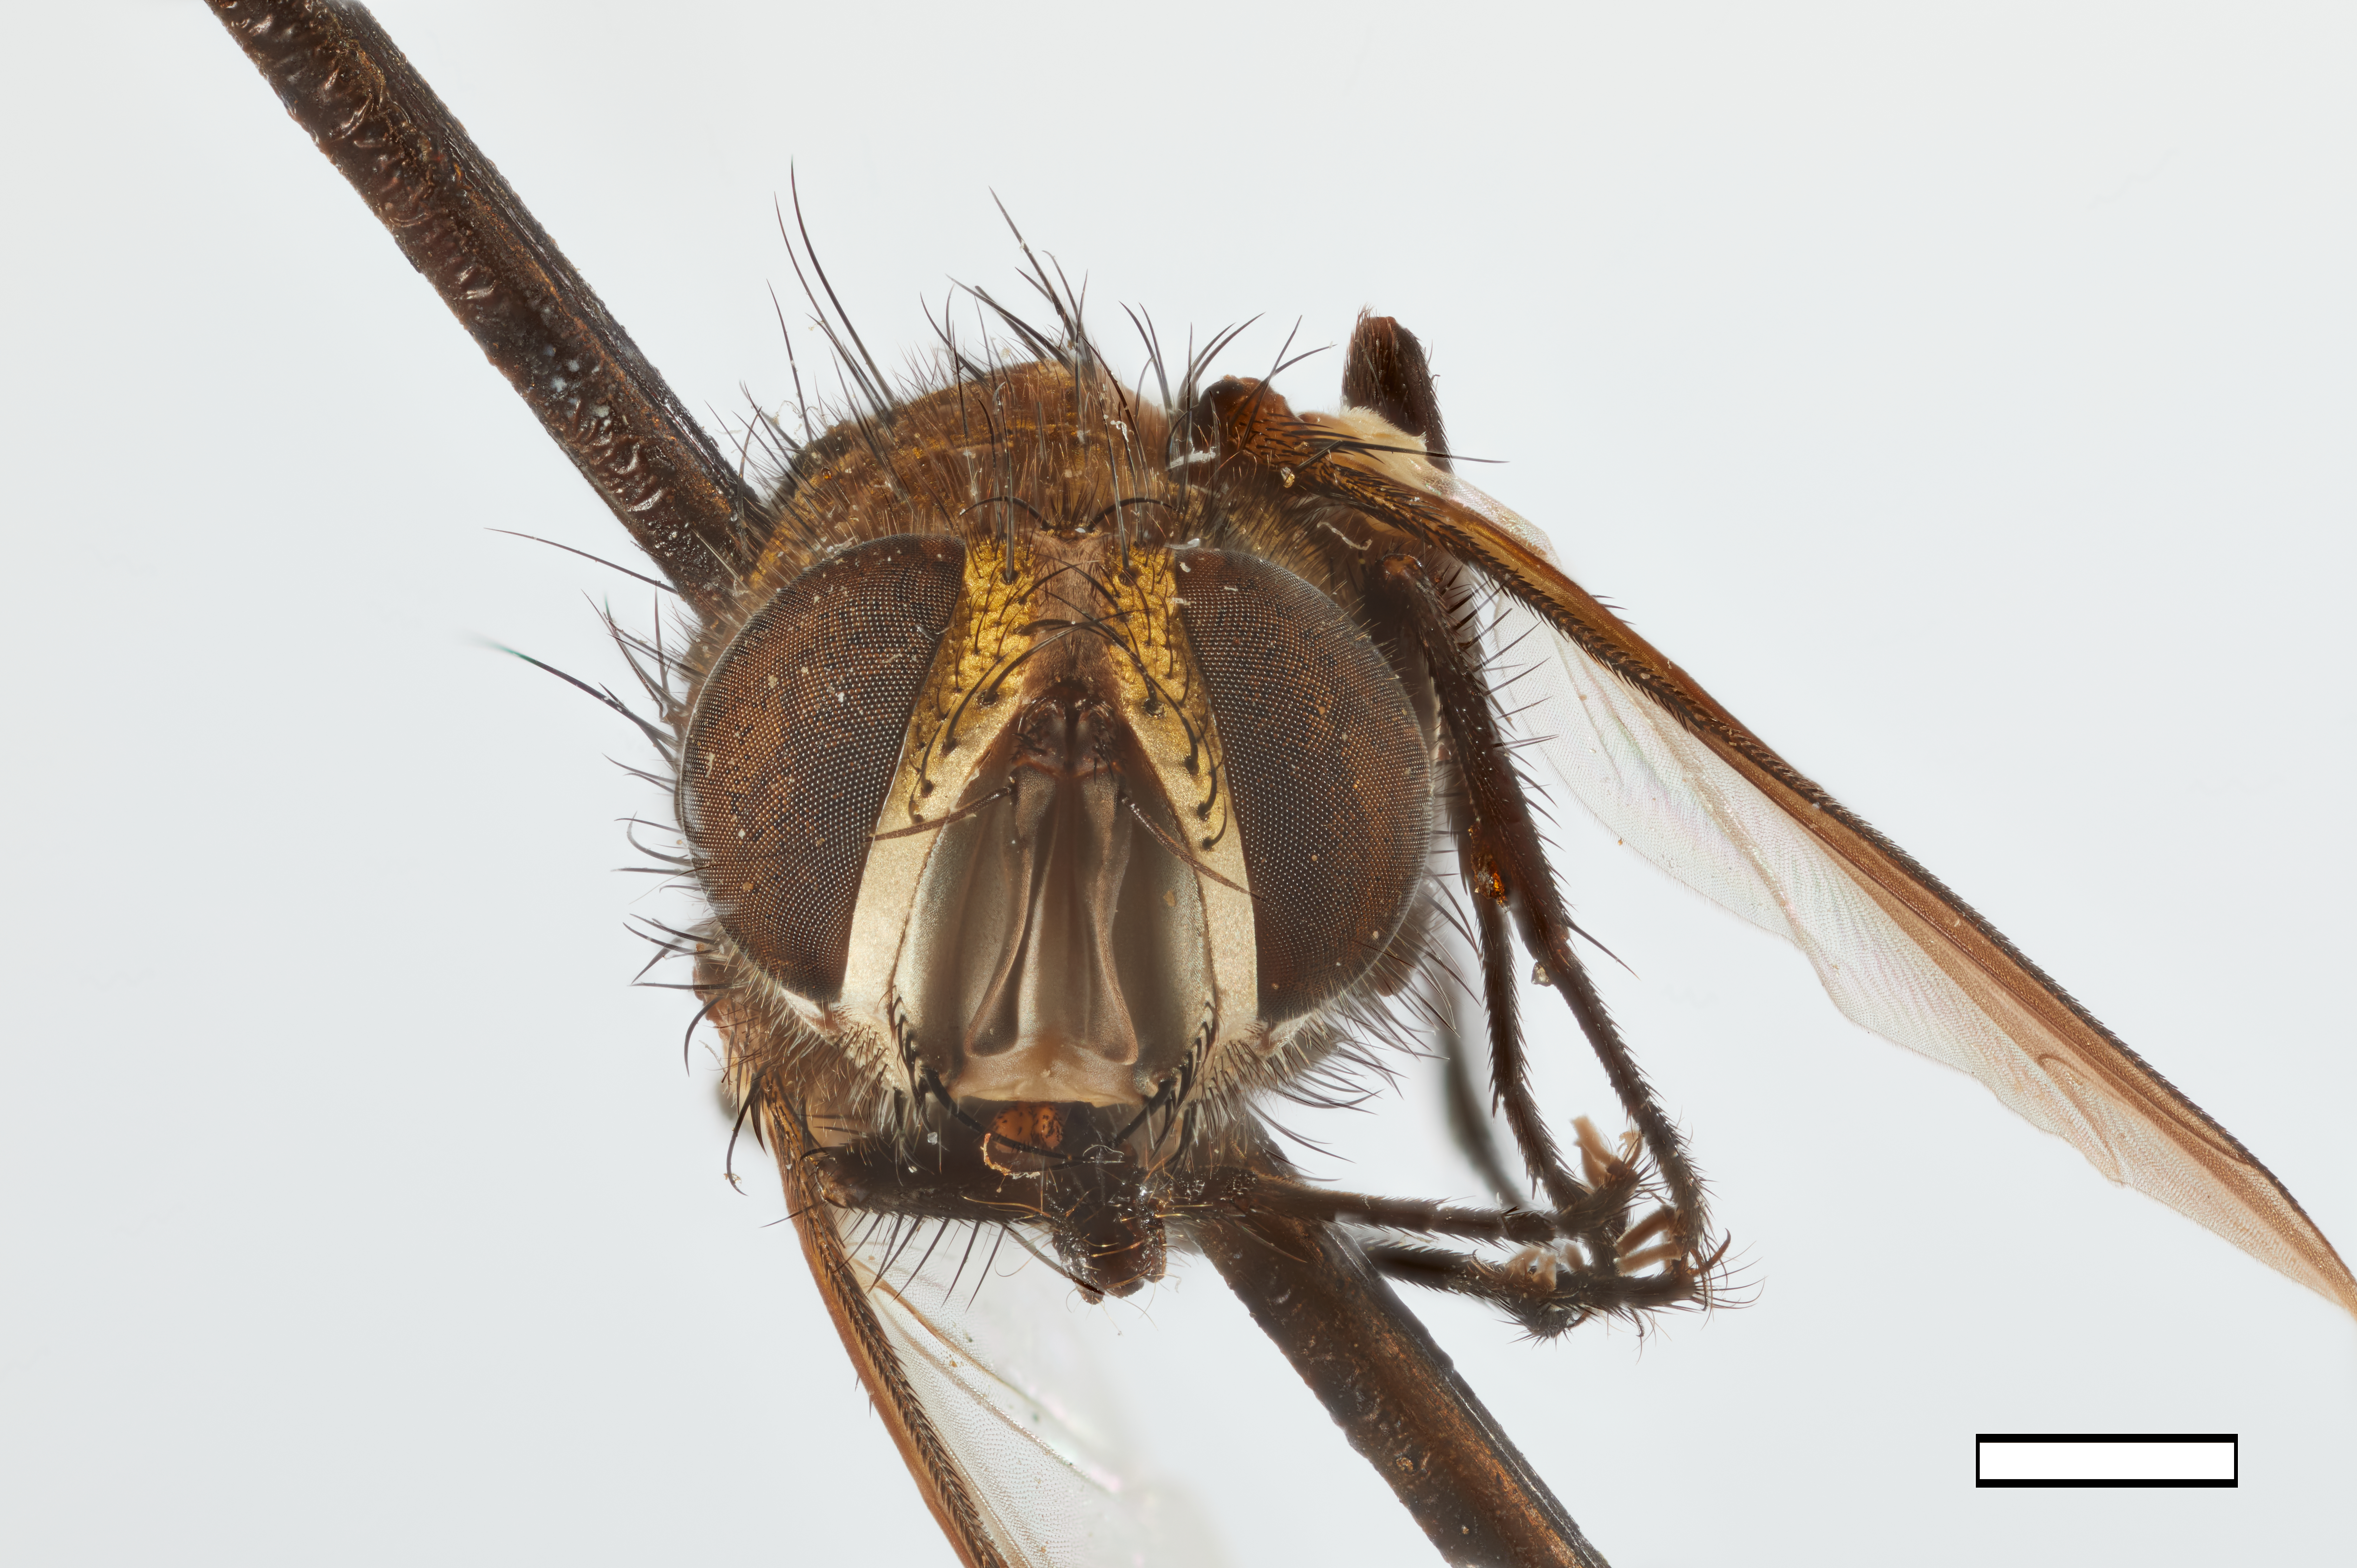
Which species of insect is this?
Chrysophryno andinensis
